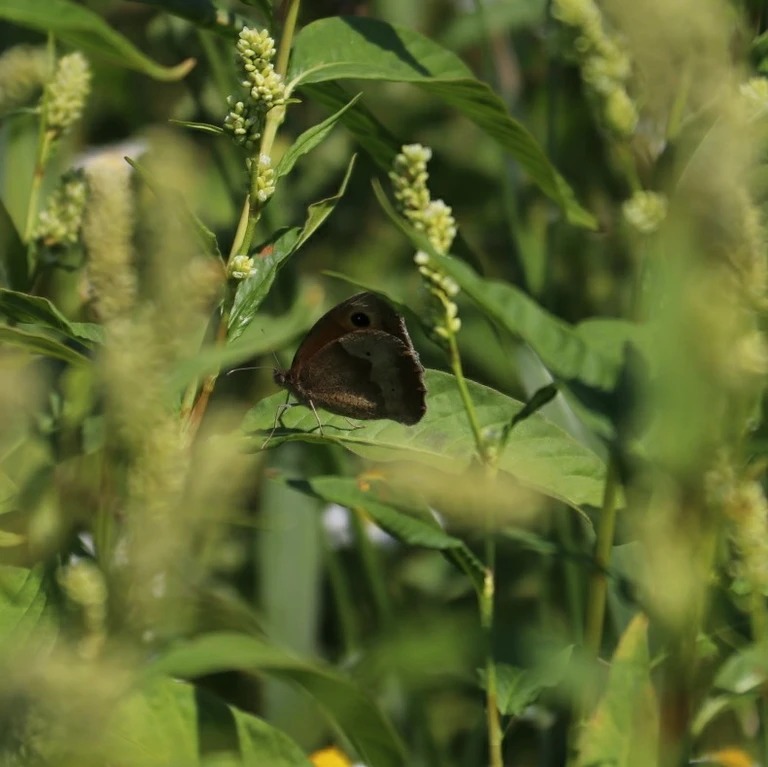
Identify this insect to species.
Maniola jurtina
